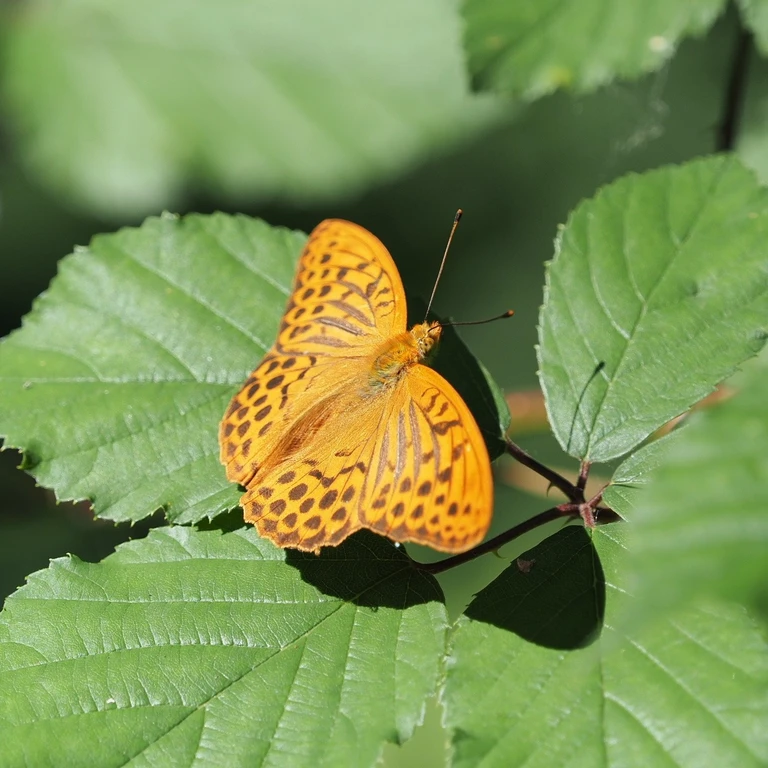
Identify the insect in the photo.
Argynnis paphia
